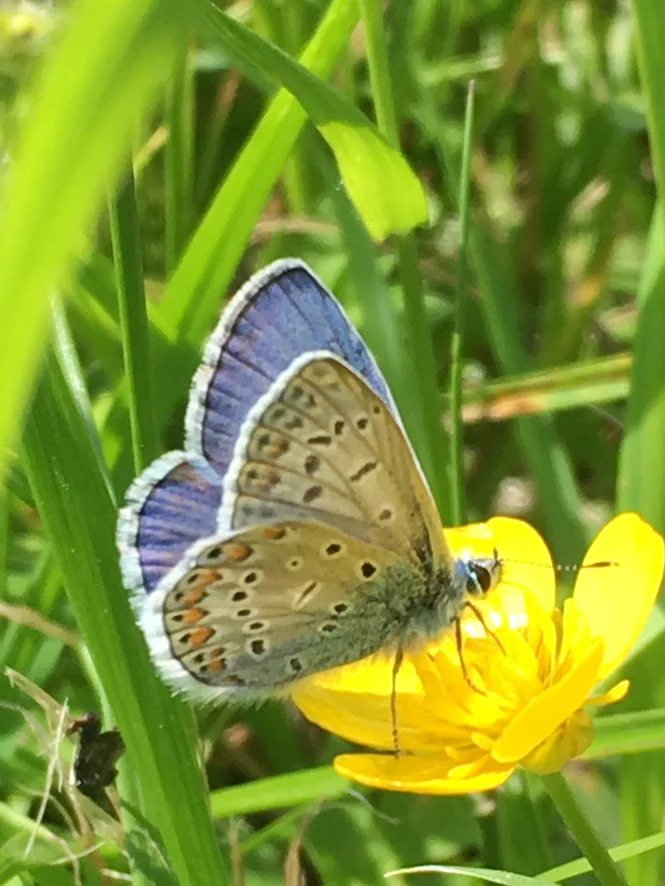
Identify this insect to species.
Polyommatus icarus
